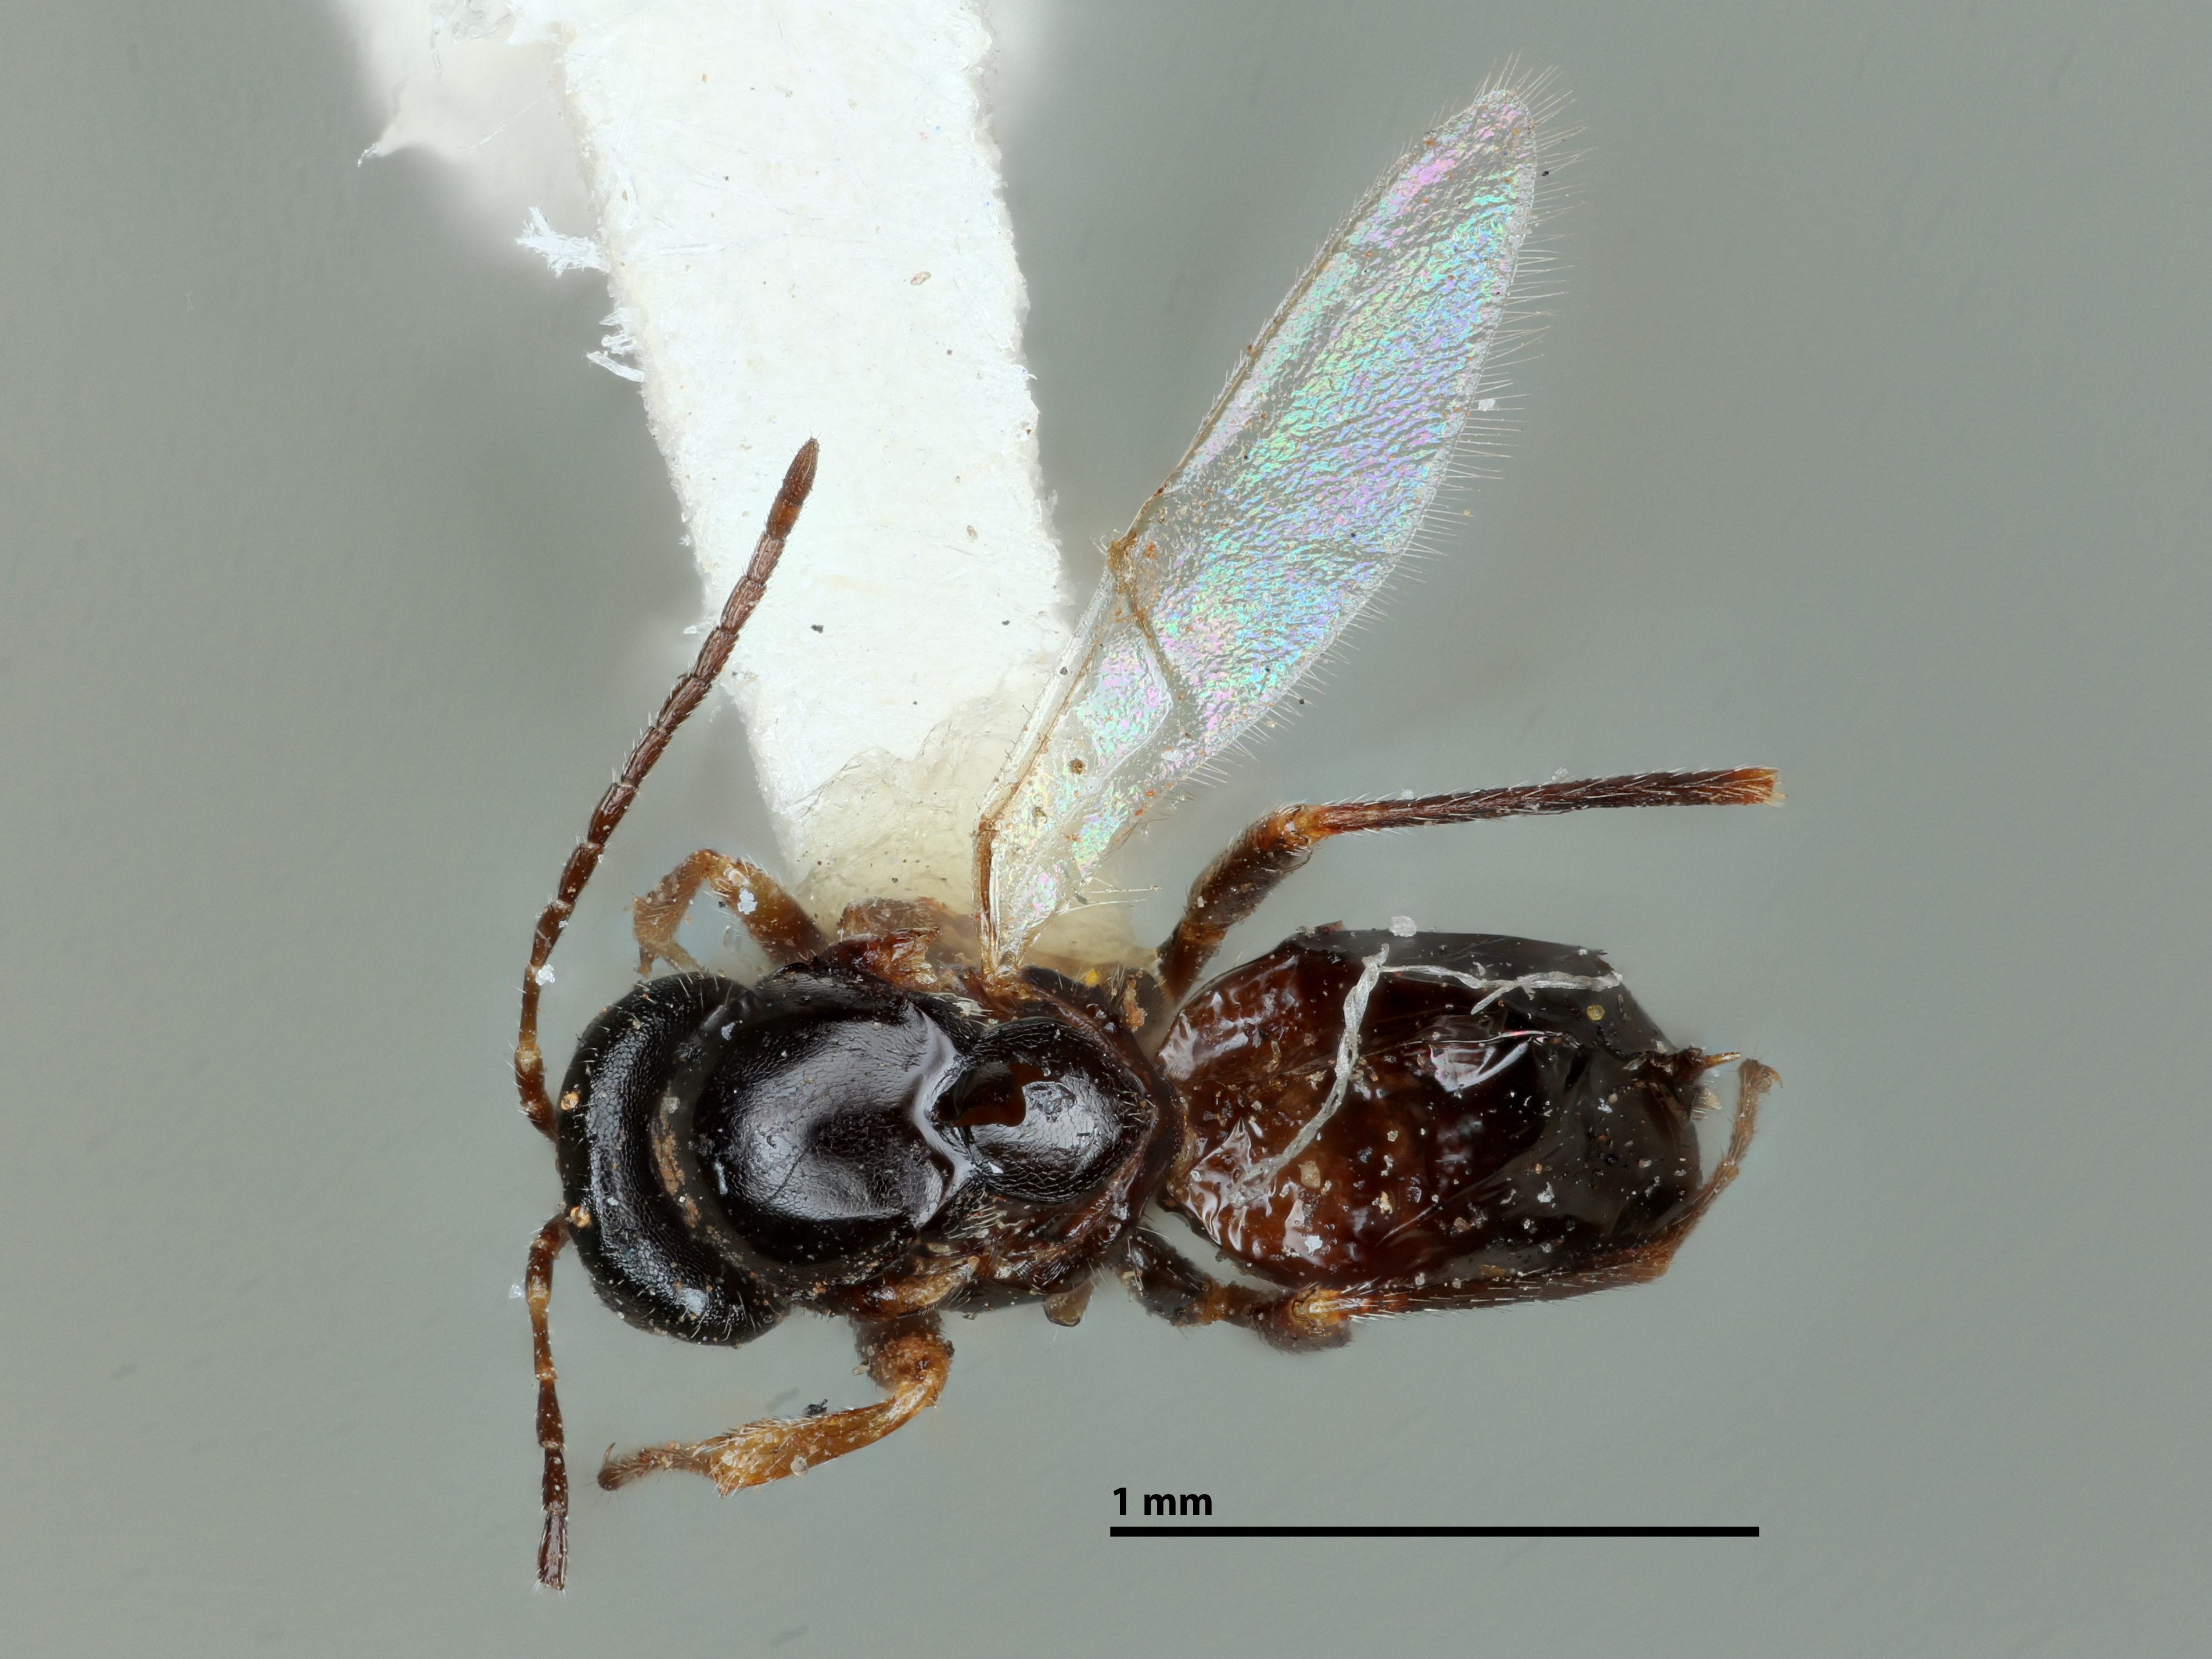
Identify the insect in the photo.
Neuroterus pacificus
